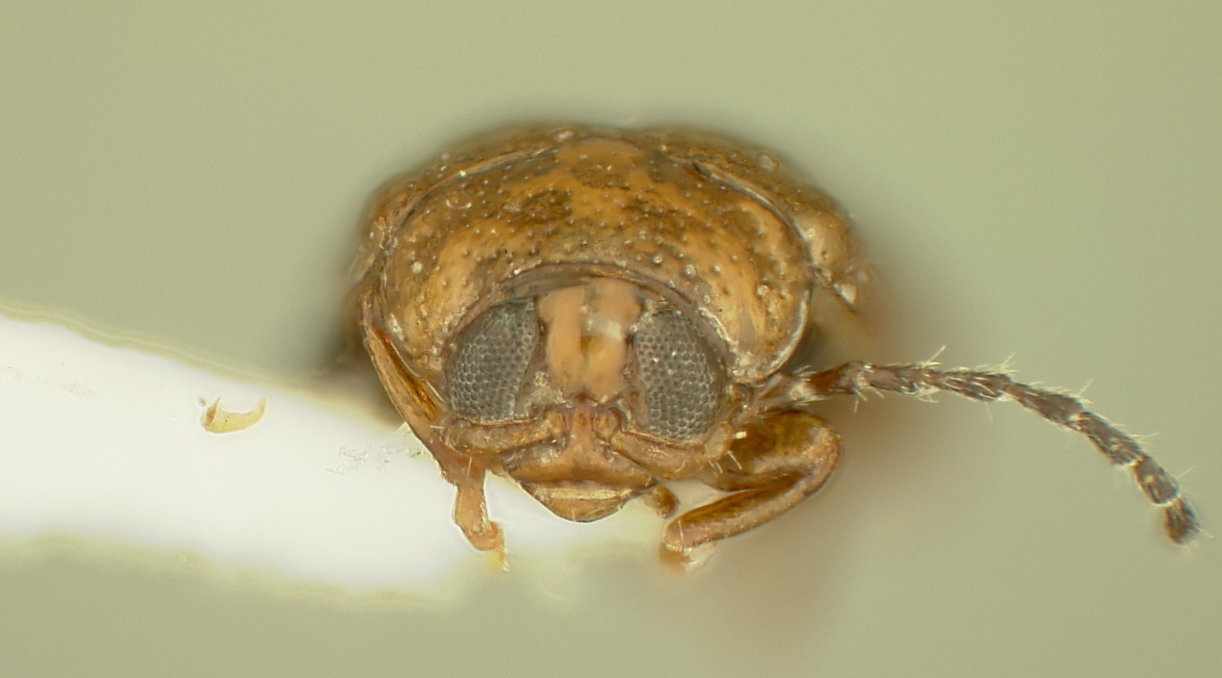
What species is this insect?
Glyptobregma bruneri
